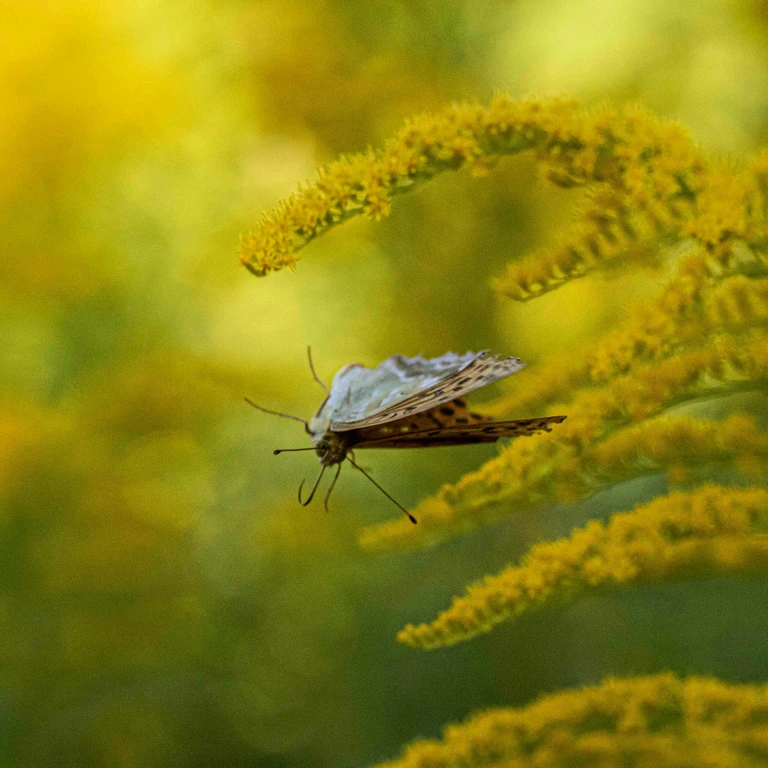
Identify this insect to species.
Argynnis paphia
